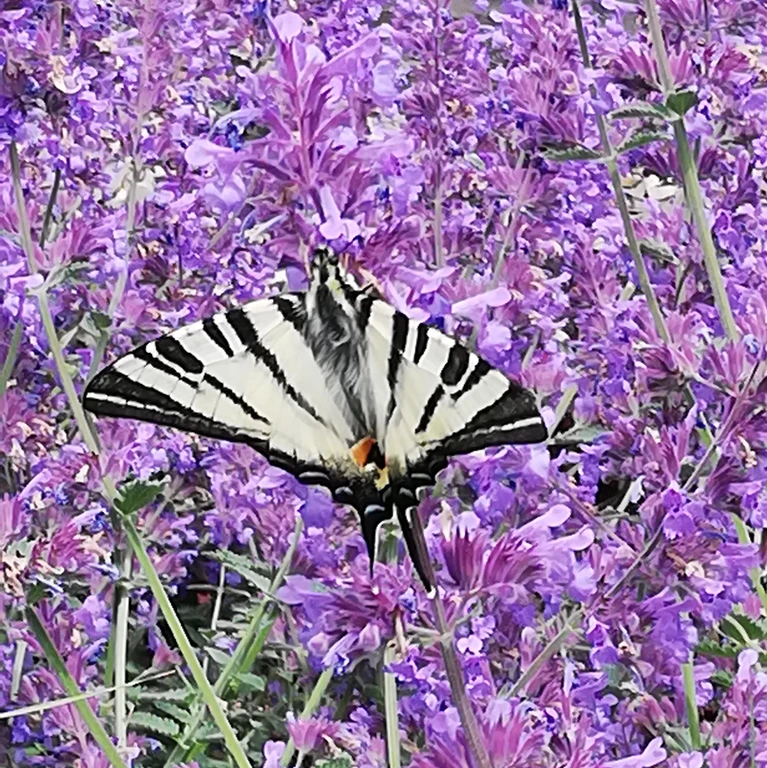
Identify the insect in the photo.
Iphiclides podalirius
